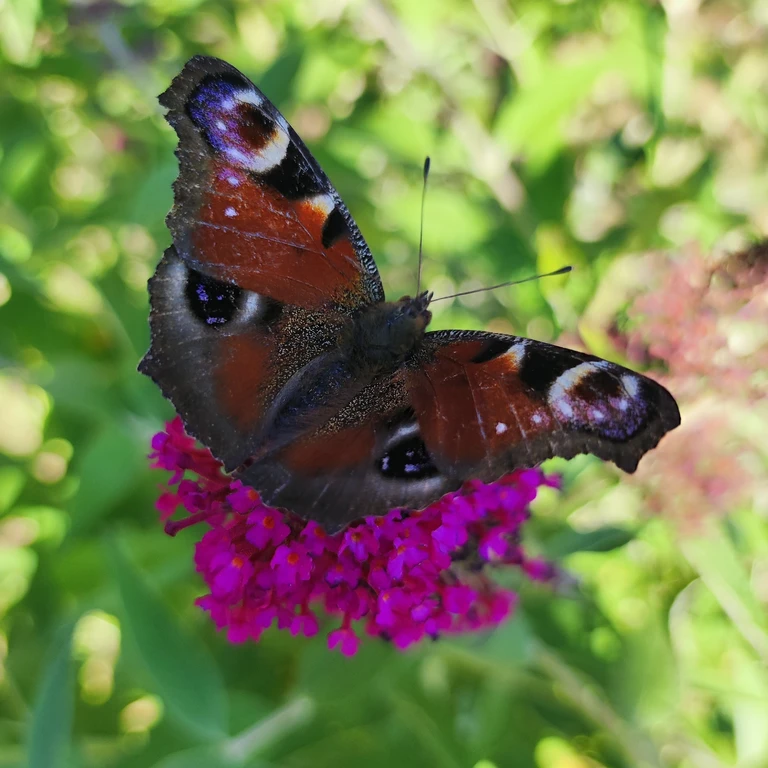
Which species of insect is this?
Aglais io
